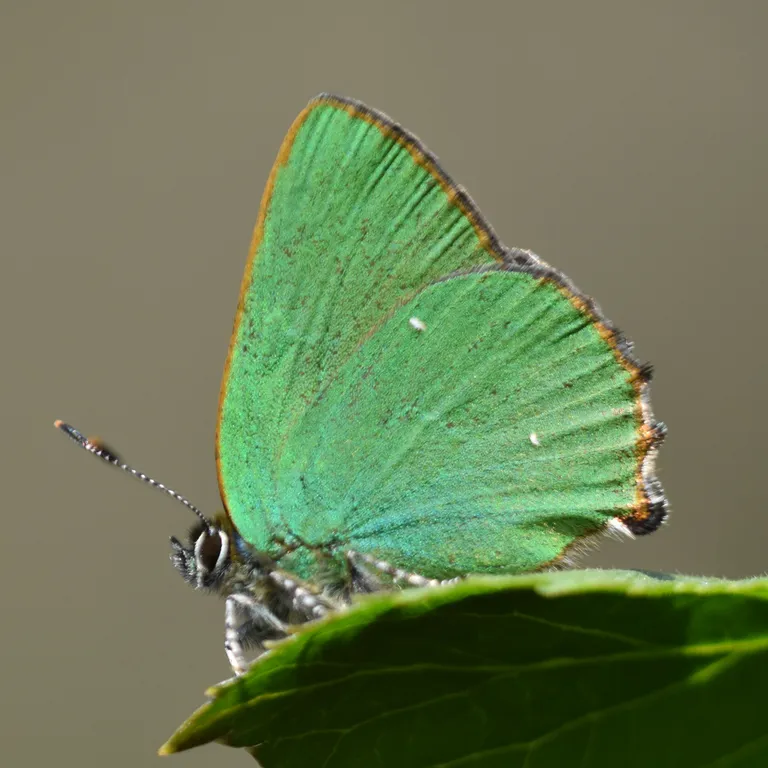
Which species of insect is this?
Callophrys rubi
